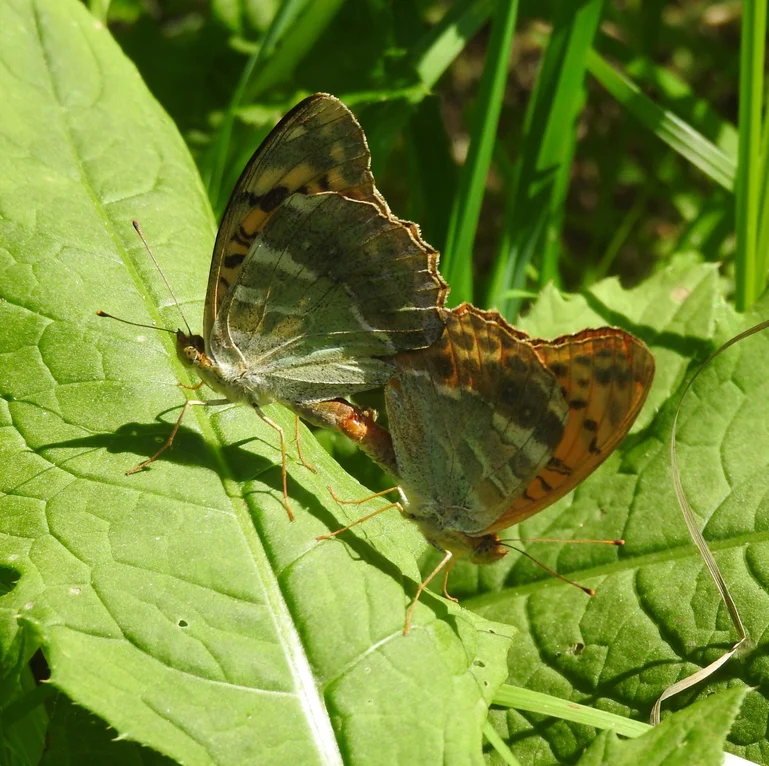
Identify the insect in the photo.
Argynnis paphia
